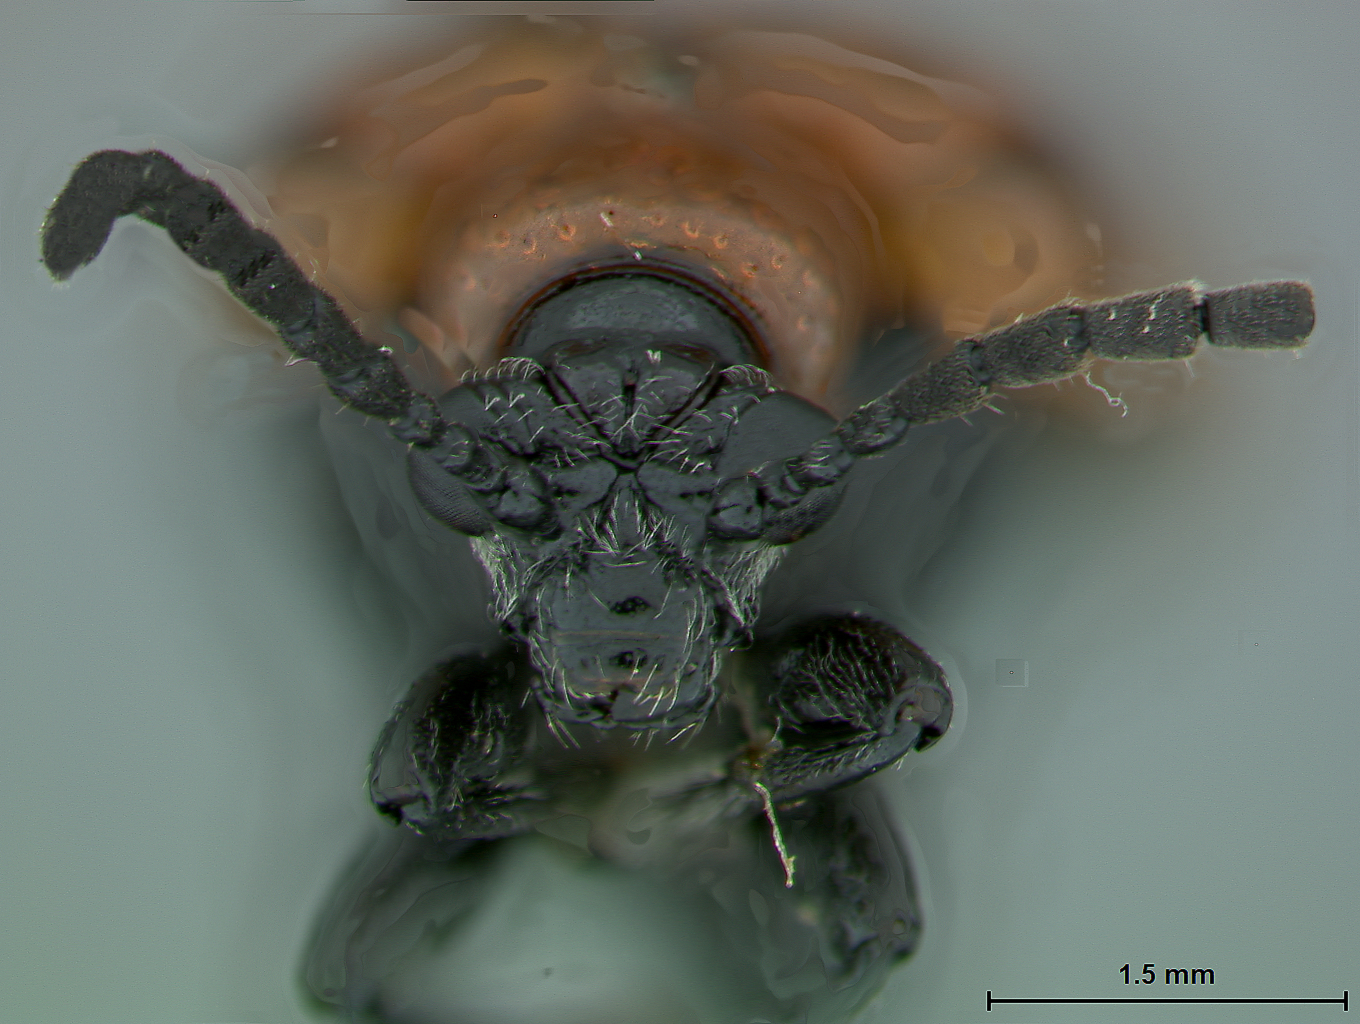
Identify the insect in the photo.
Lilioceris lilii
